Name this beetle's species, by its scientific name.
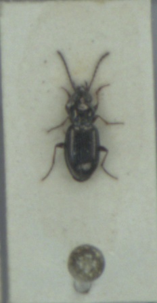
Bembidion lampros
